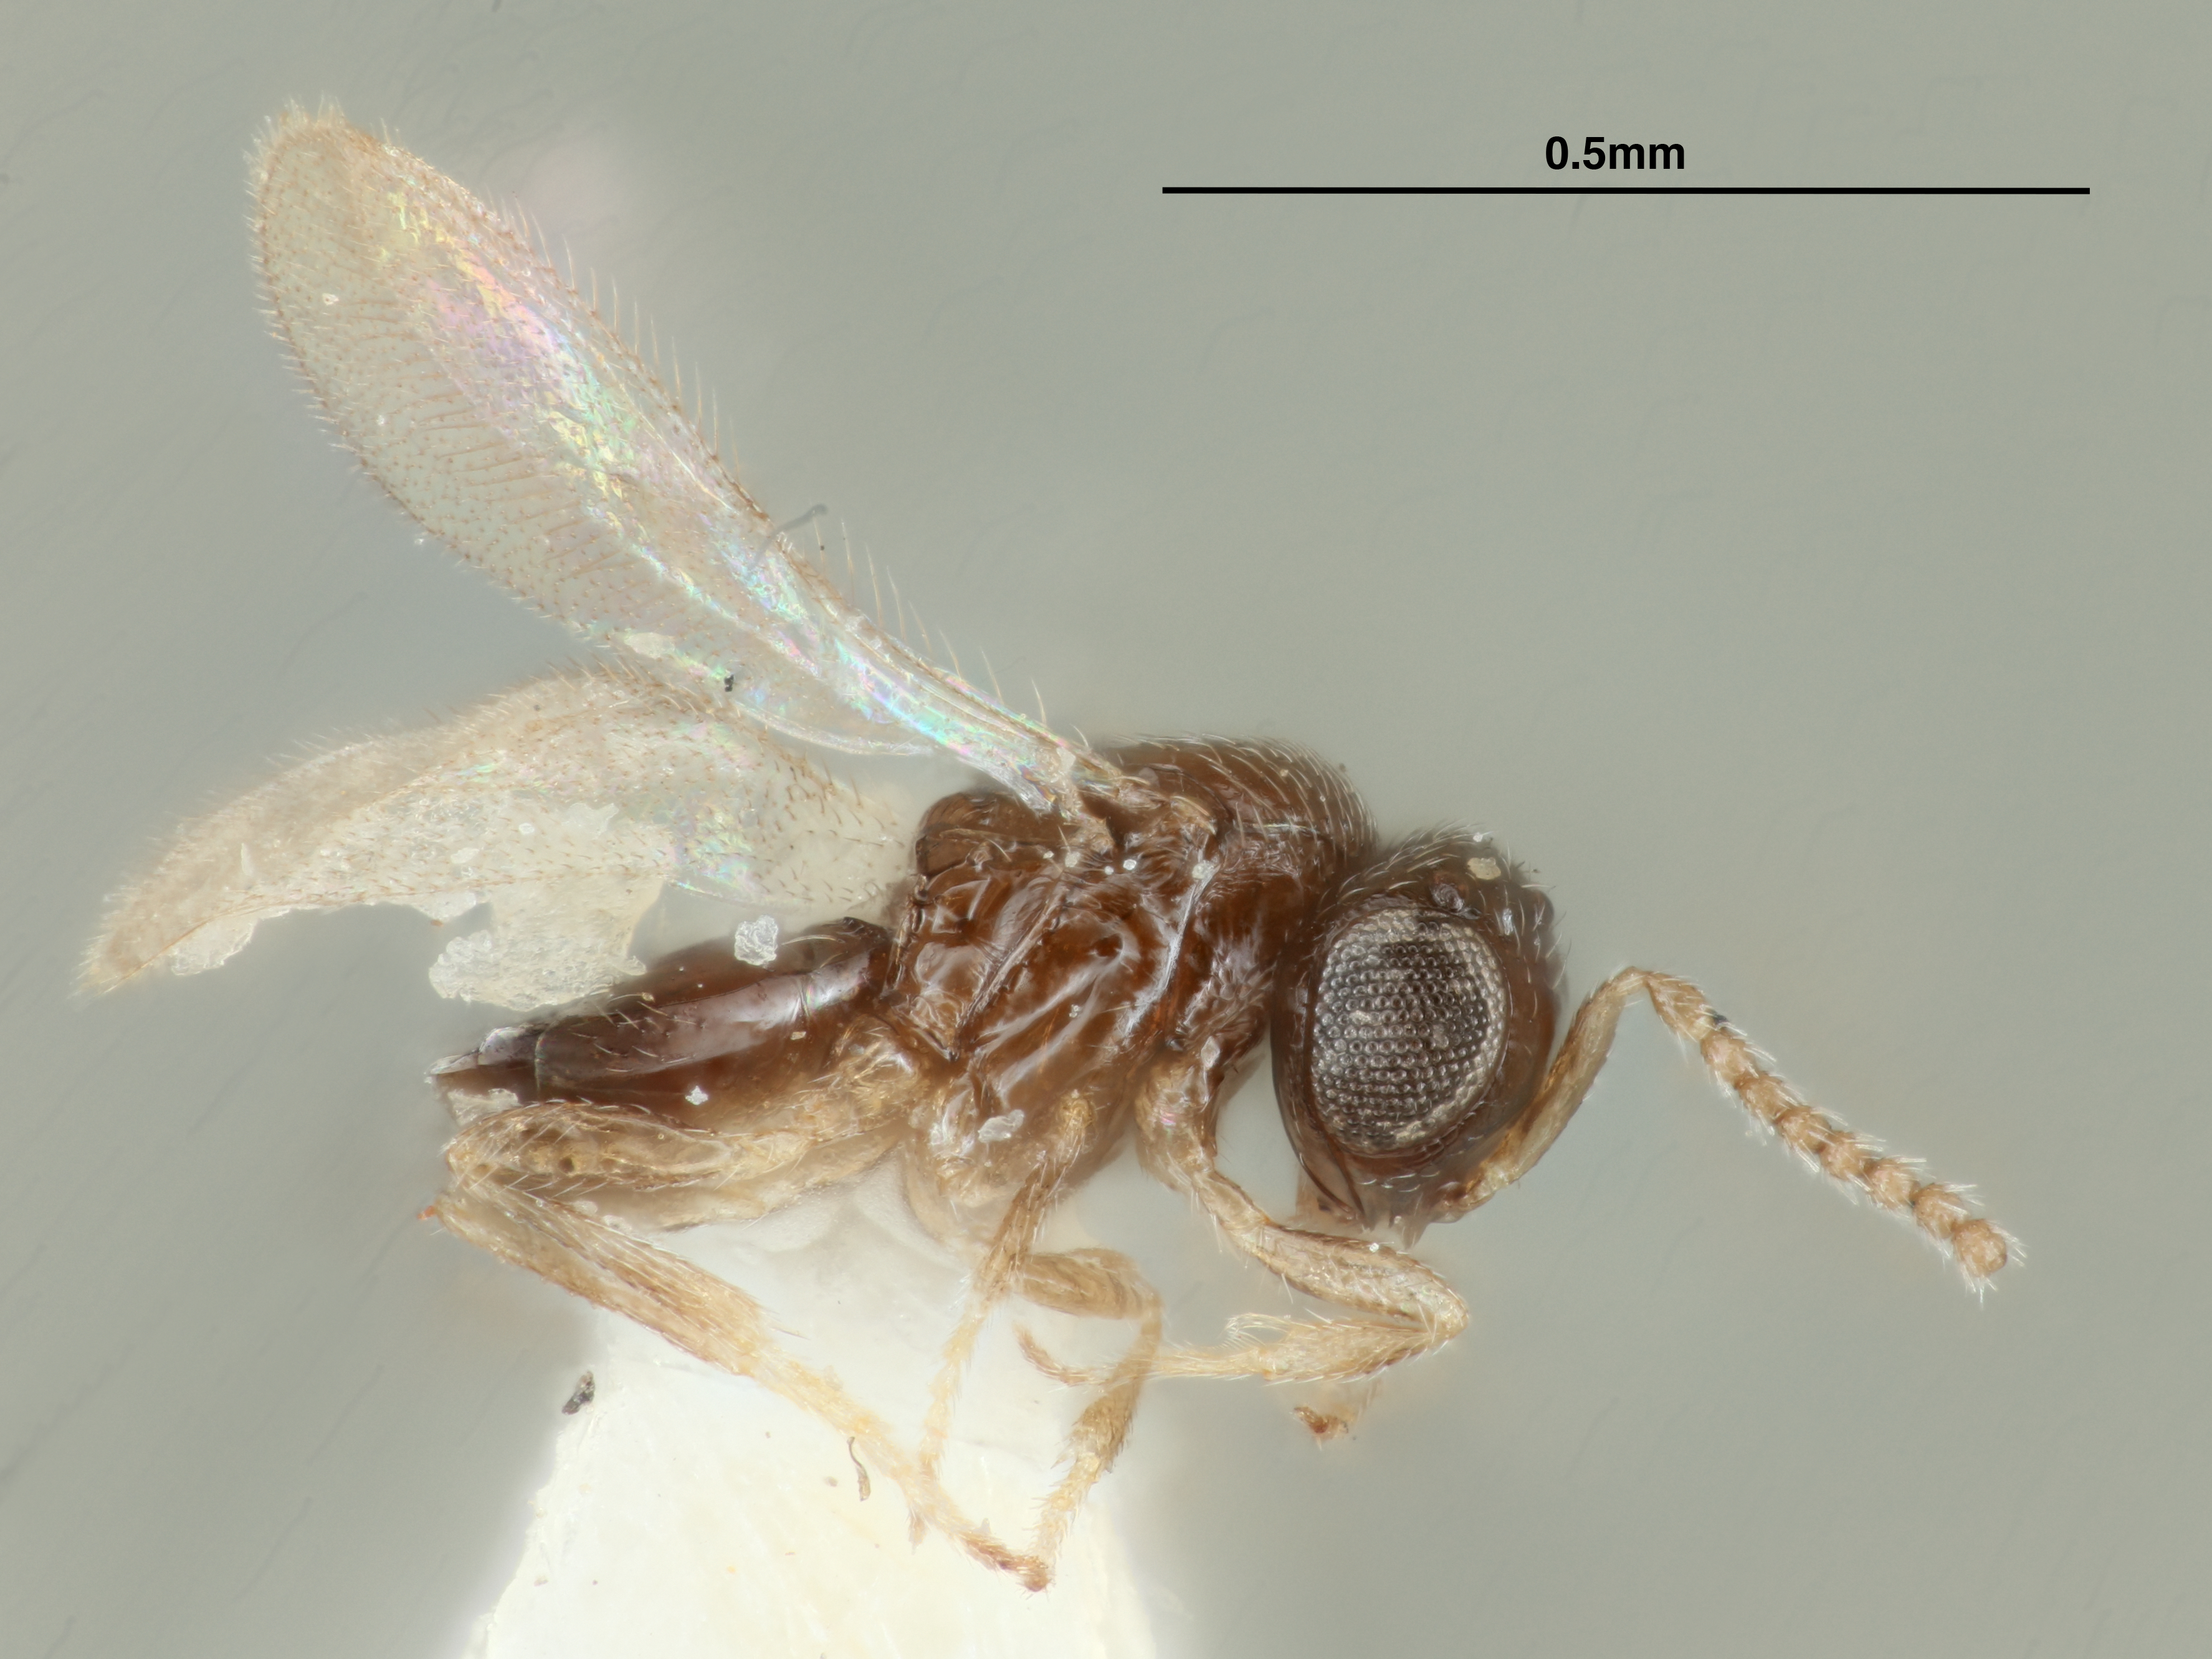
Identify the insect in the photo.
Telenomus lobatus
